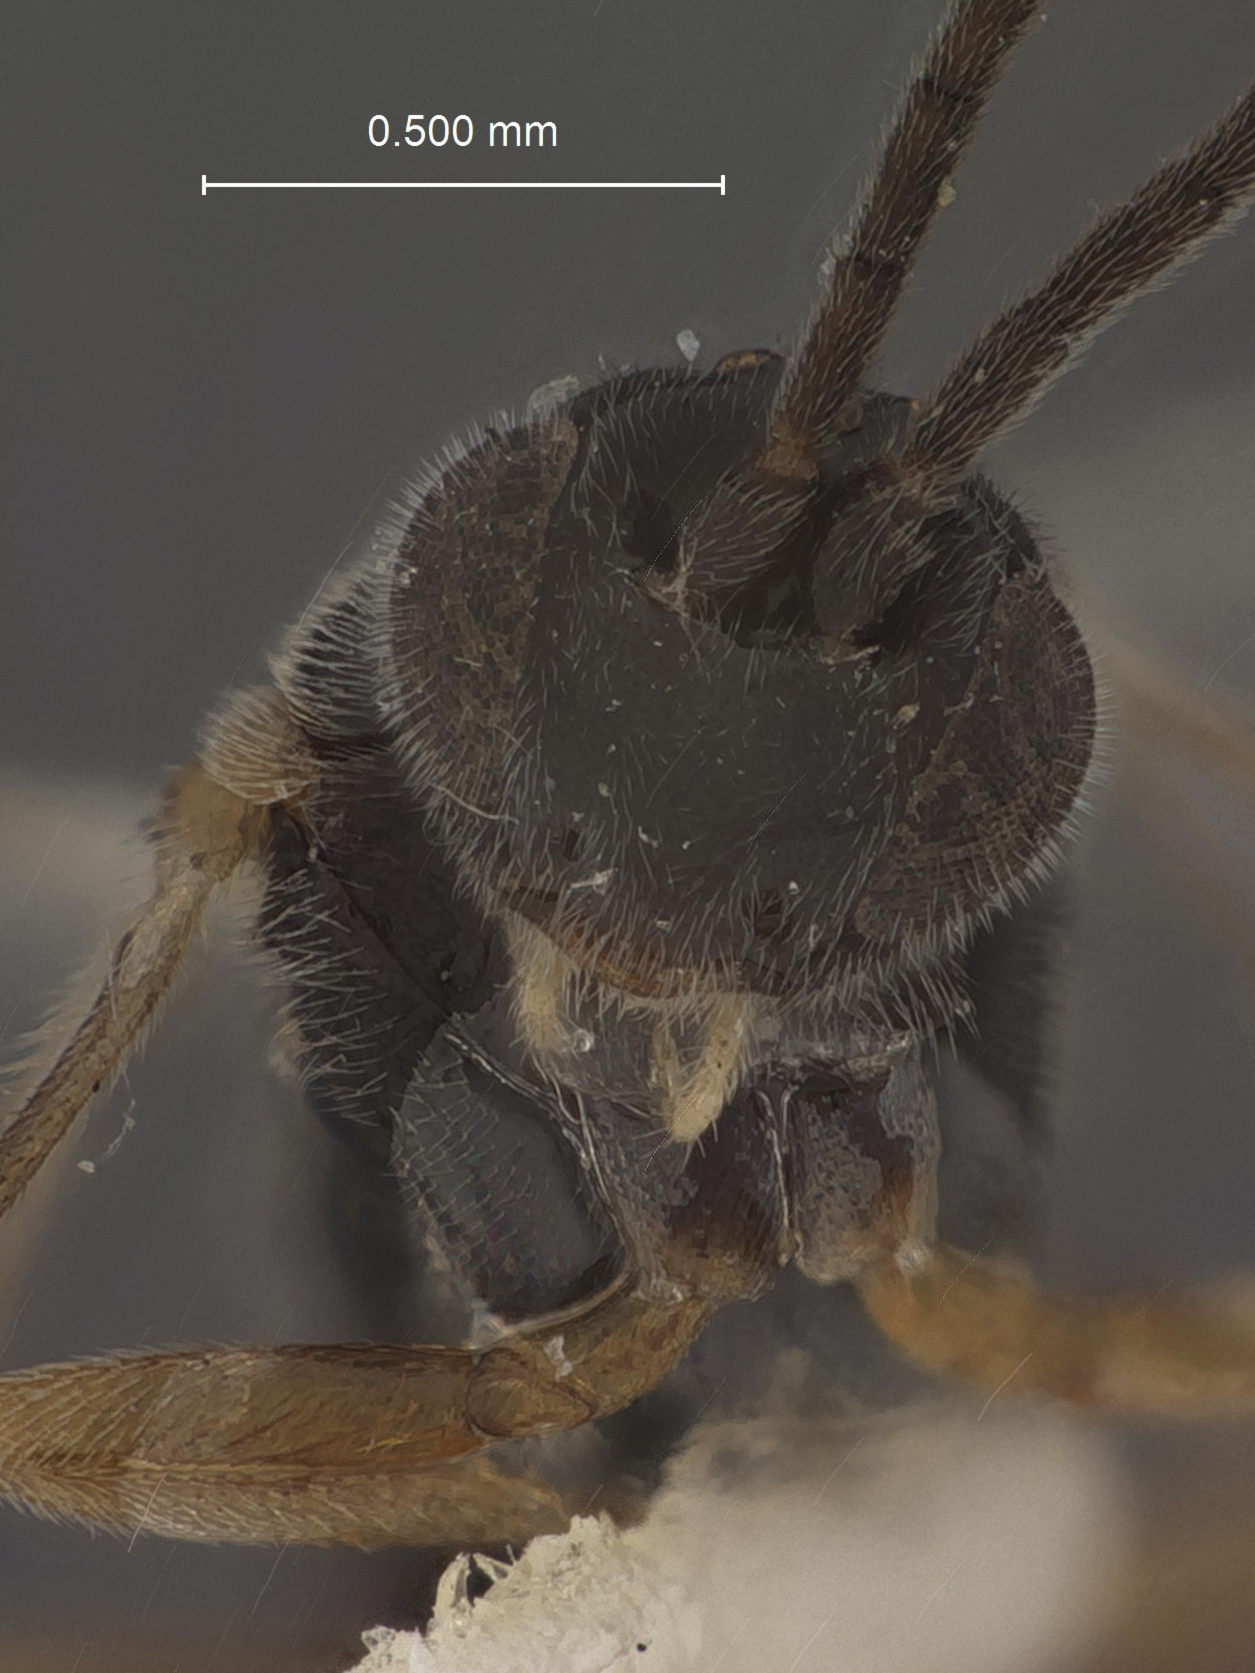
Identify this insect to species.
Apanteles hedyleptae
